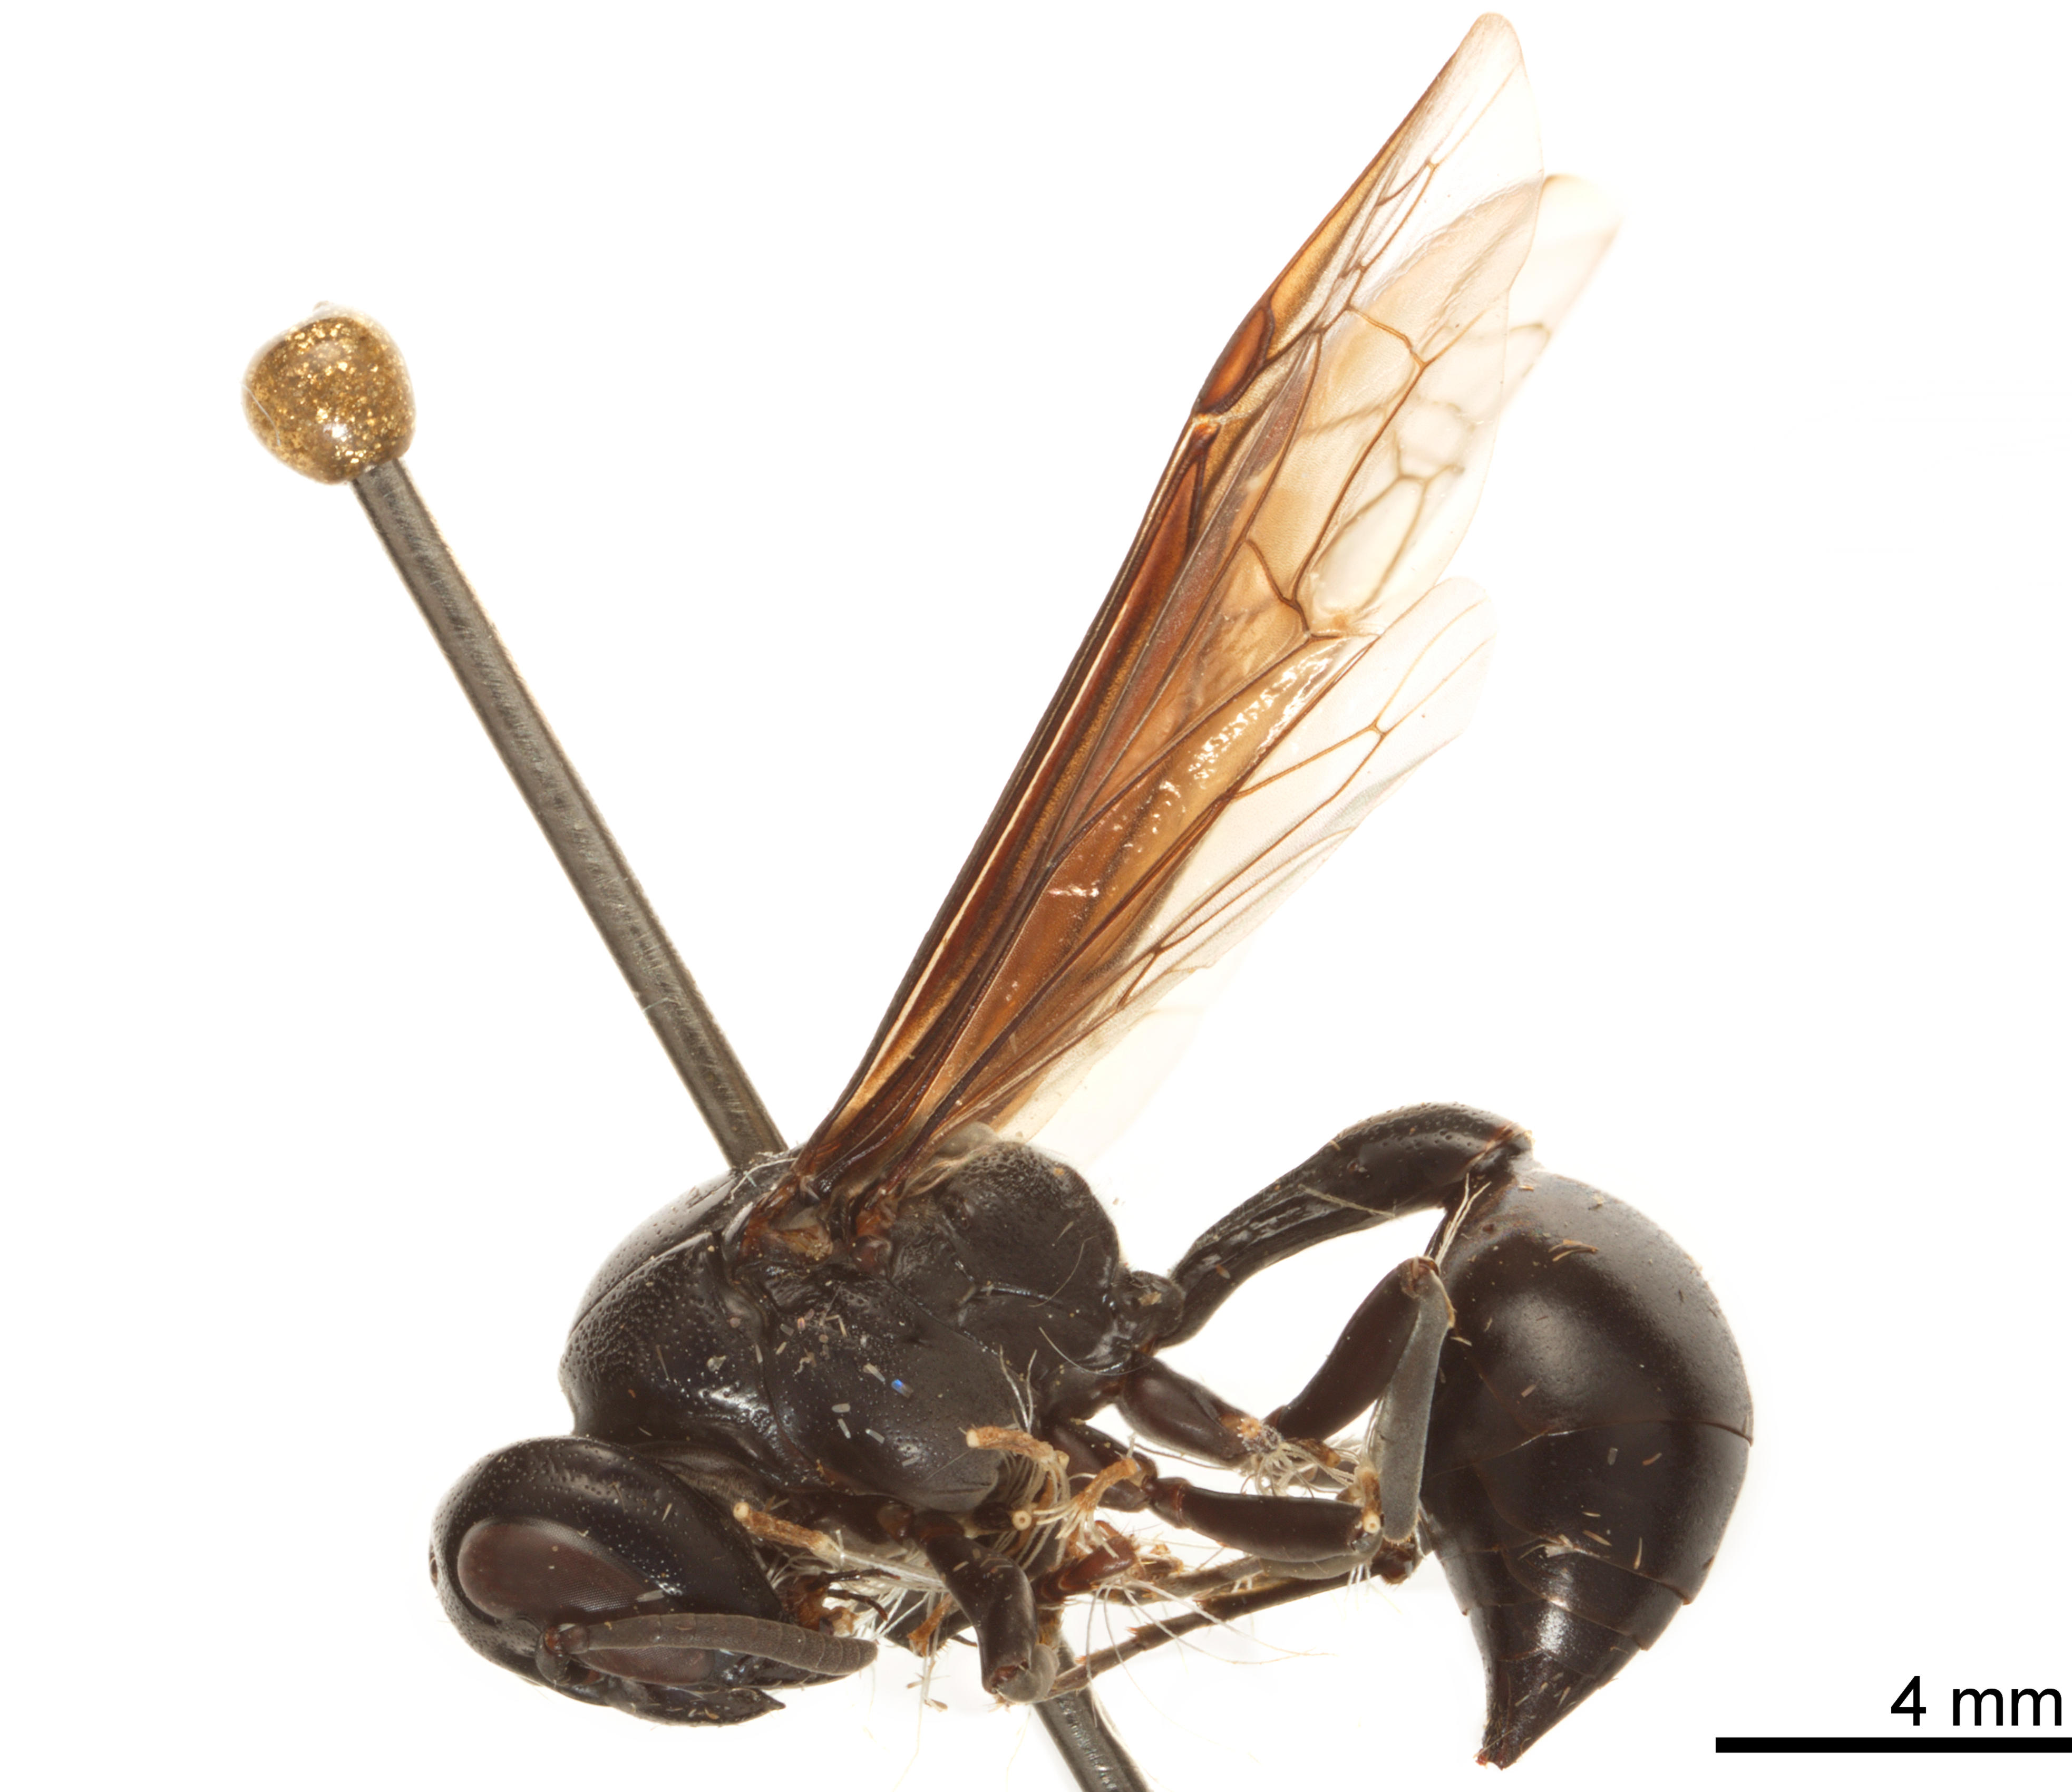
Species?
Epipona guerini
